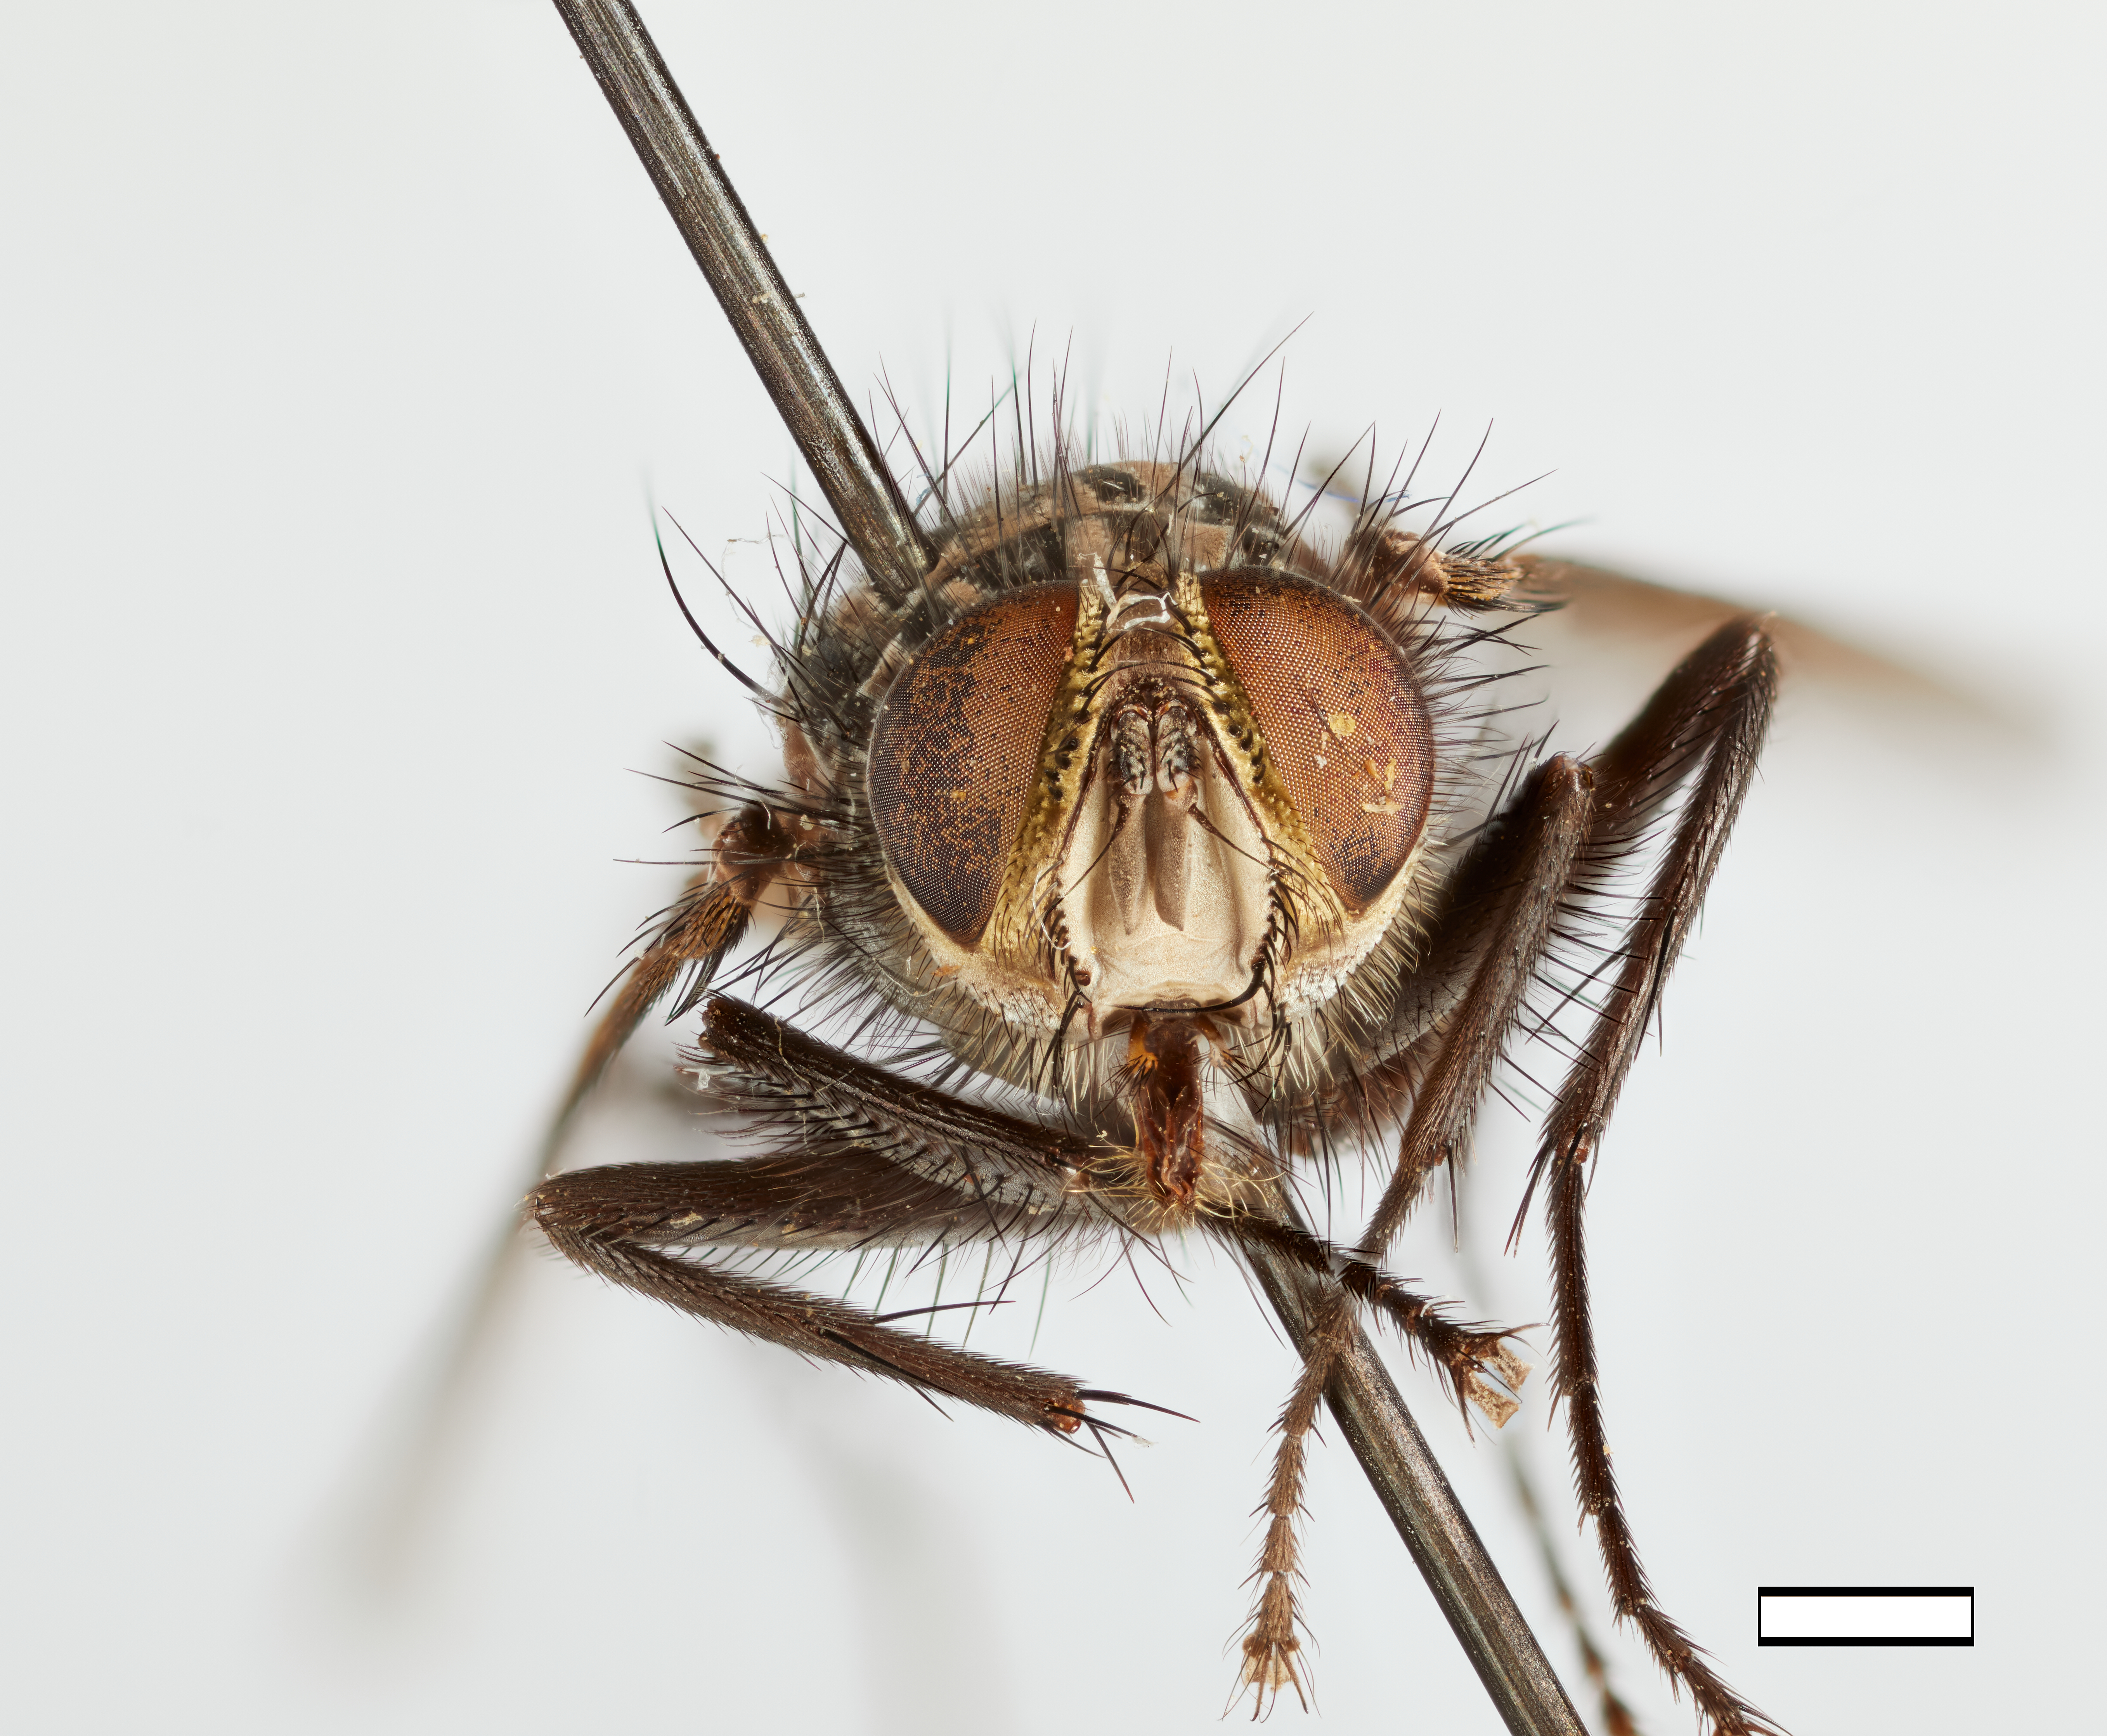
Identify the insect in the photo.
Spathimeigenia mexicana
